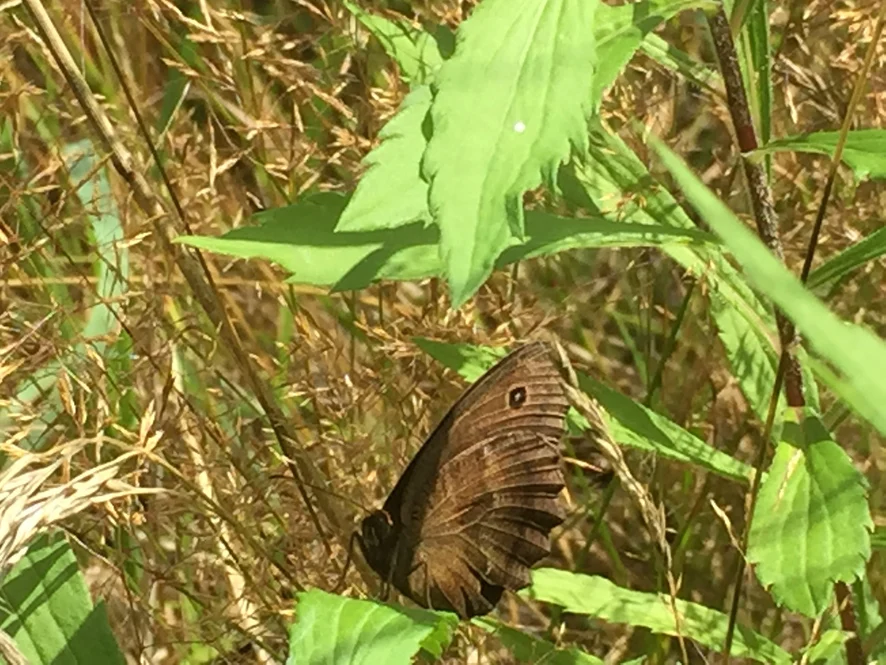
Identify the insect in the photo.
Minois dryas
